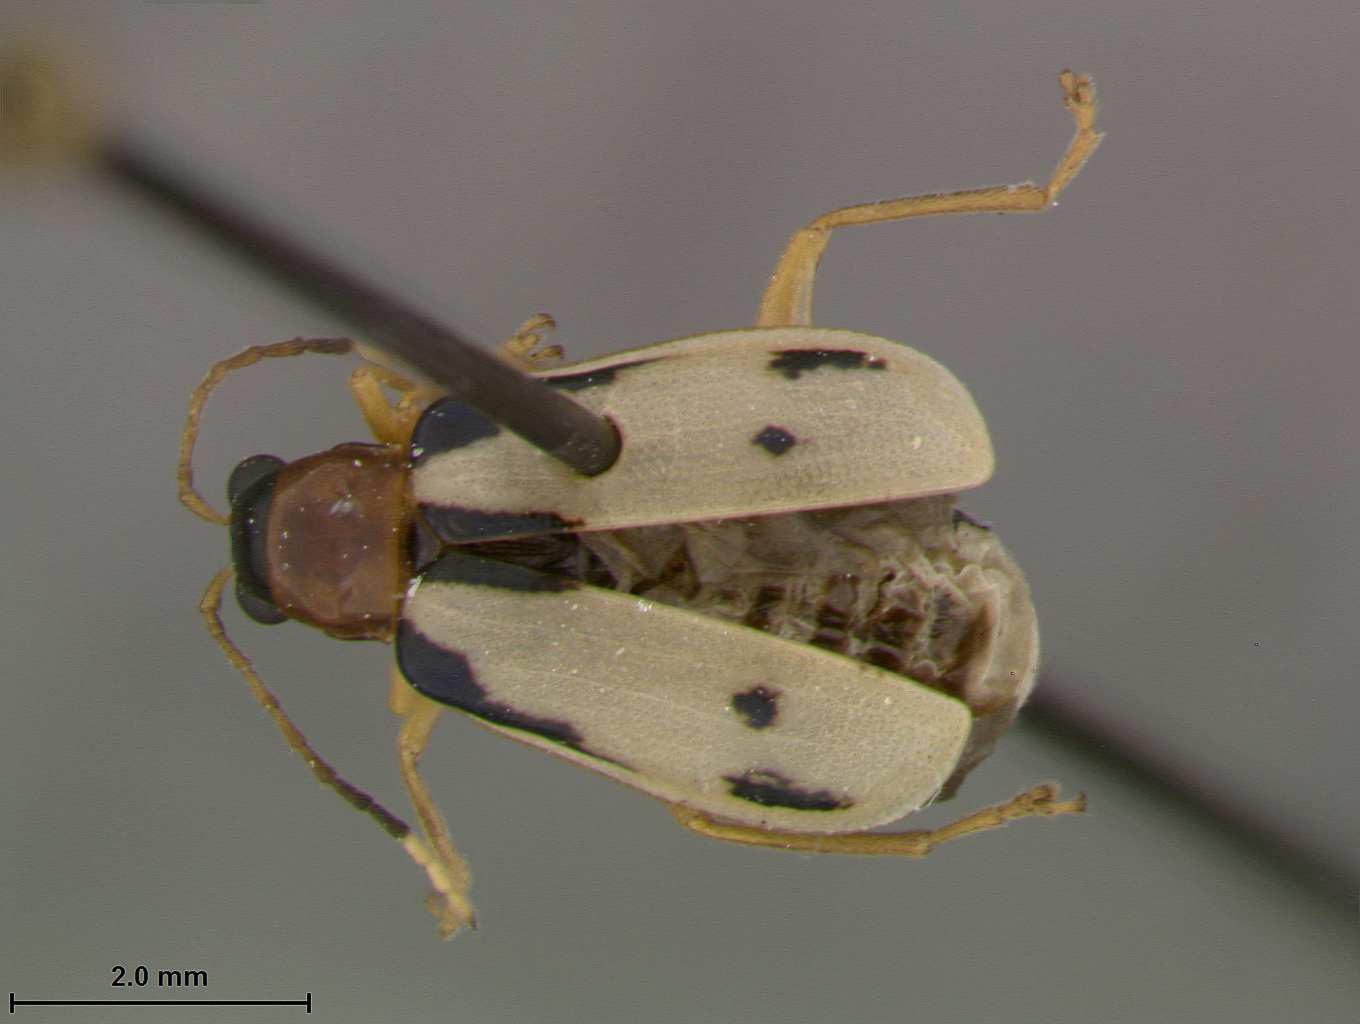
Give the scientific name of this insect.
Neobrotica ruficollis
